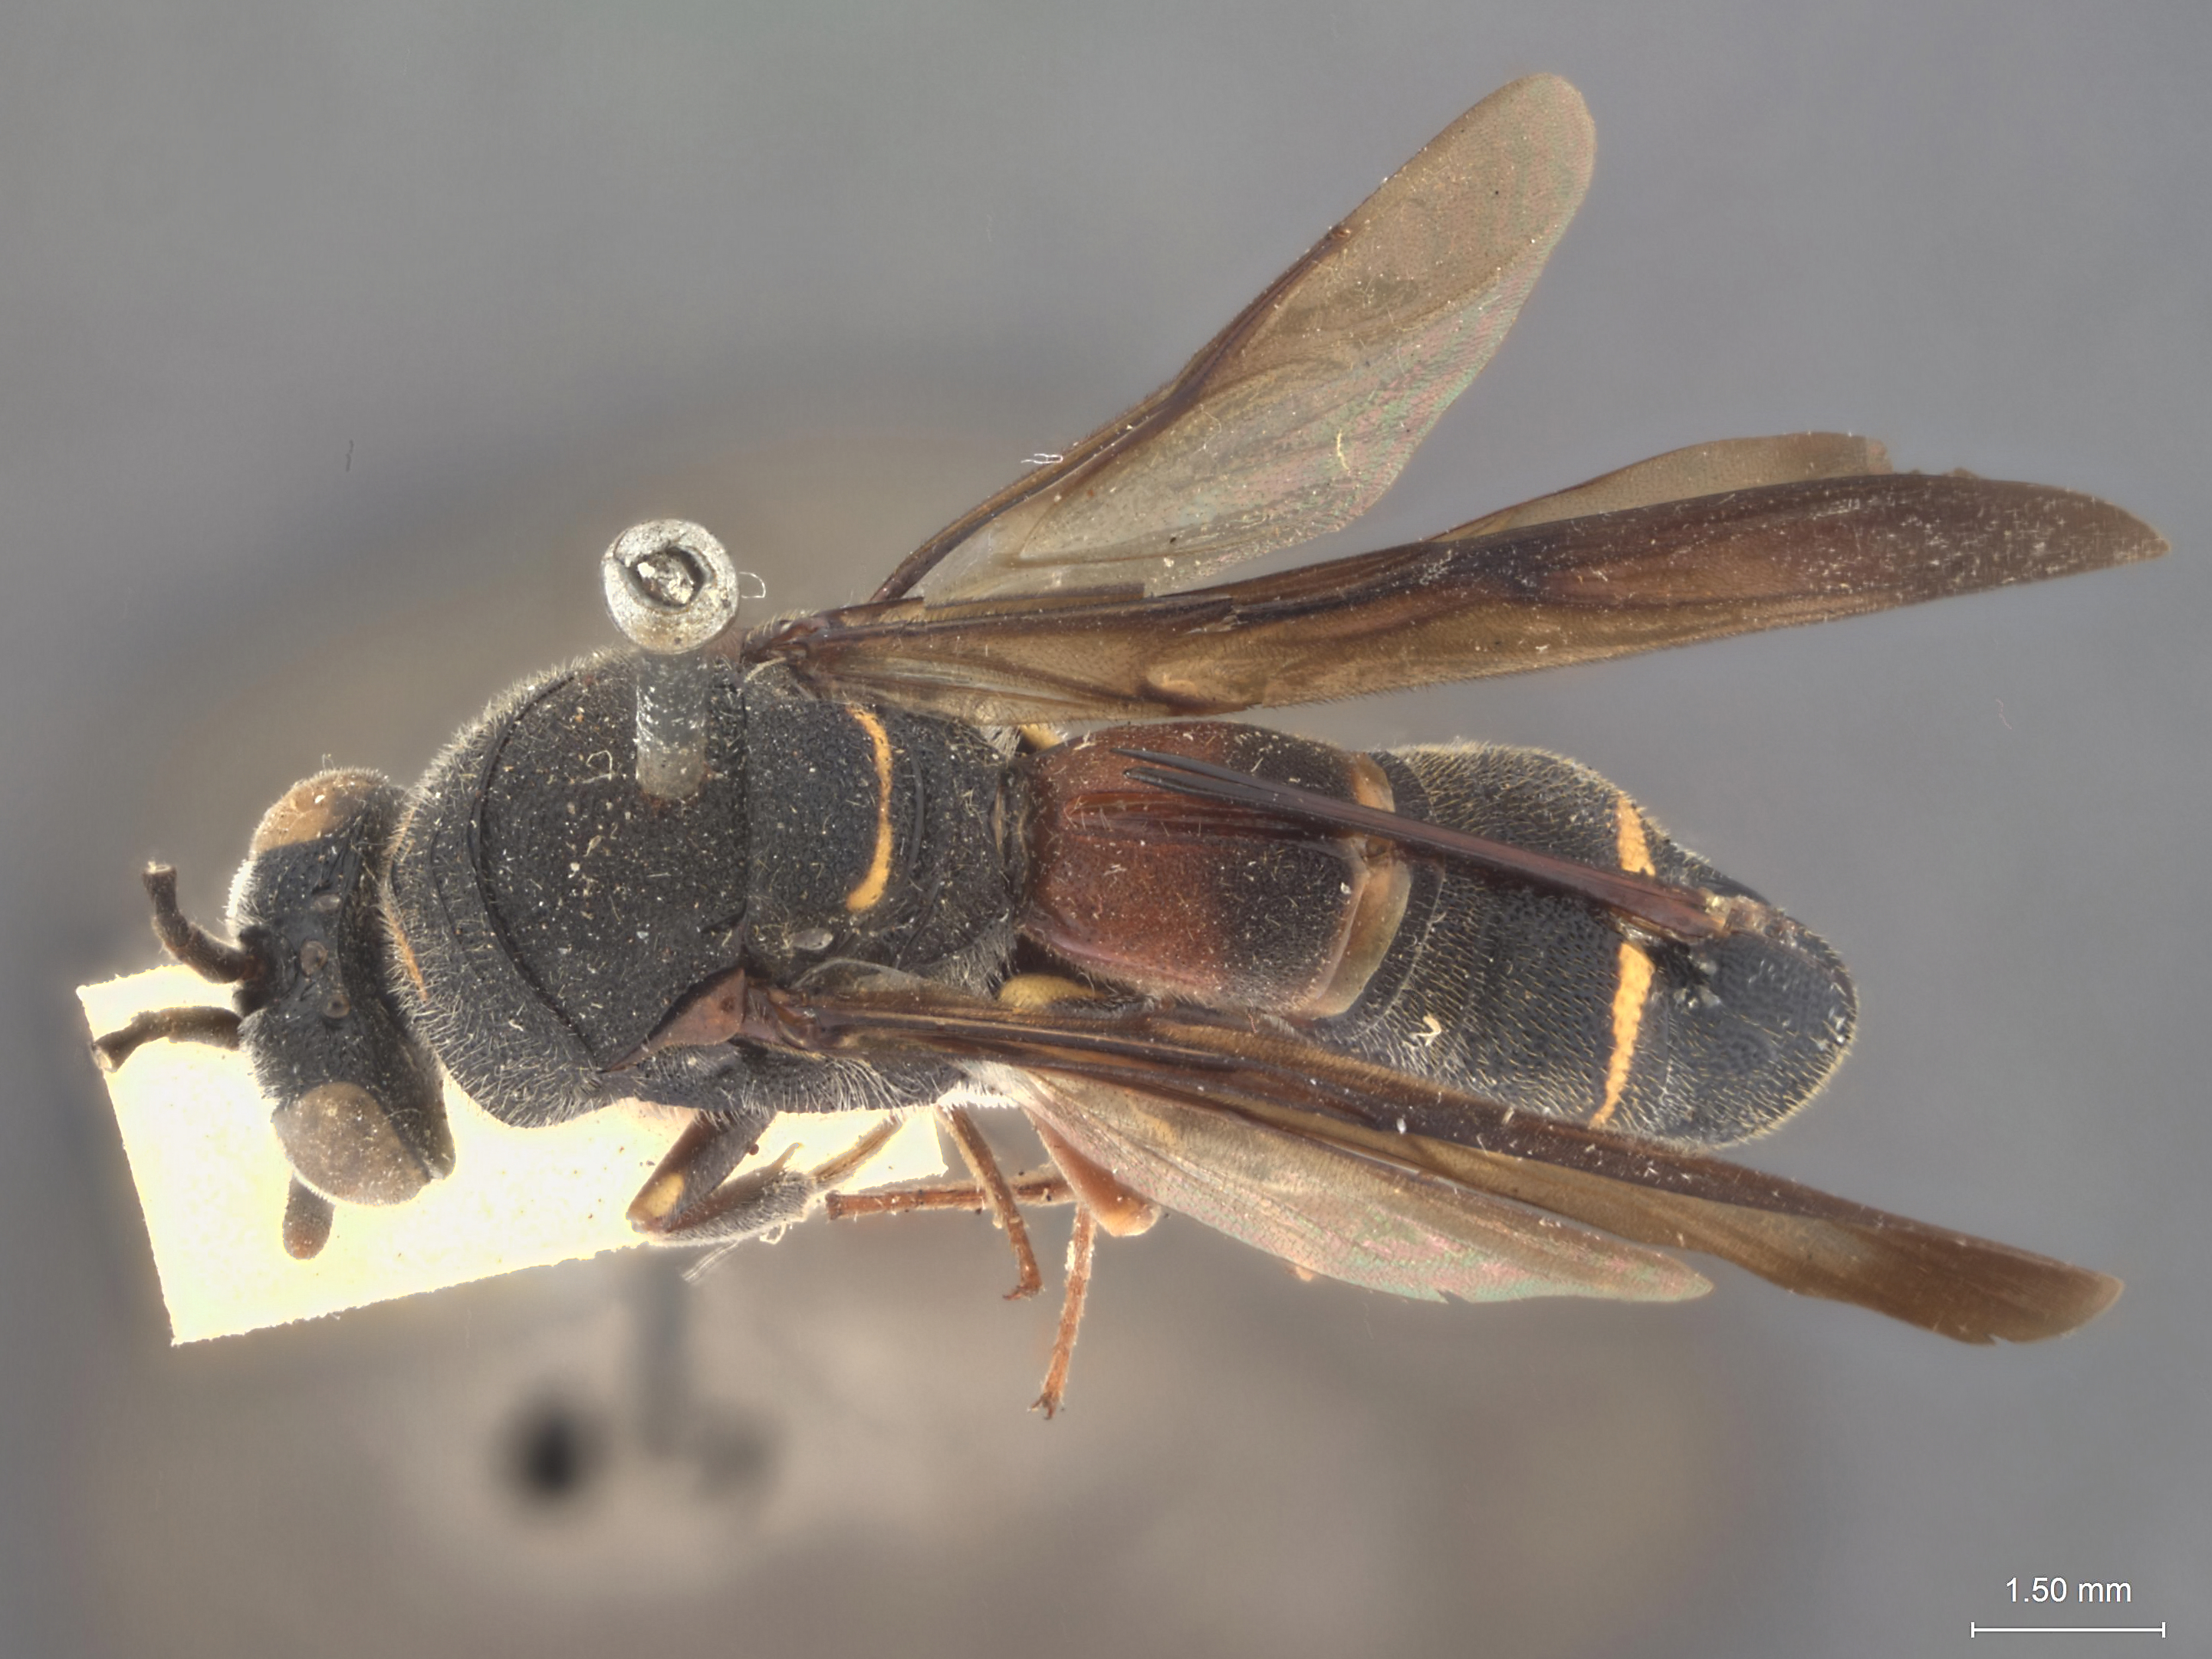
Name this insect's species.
Leucospis robusta
